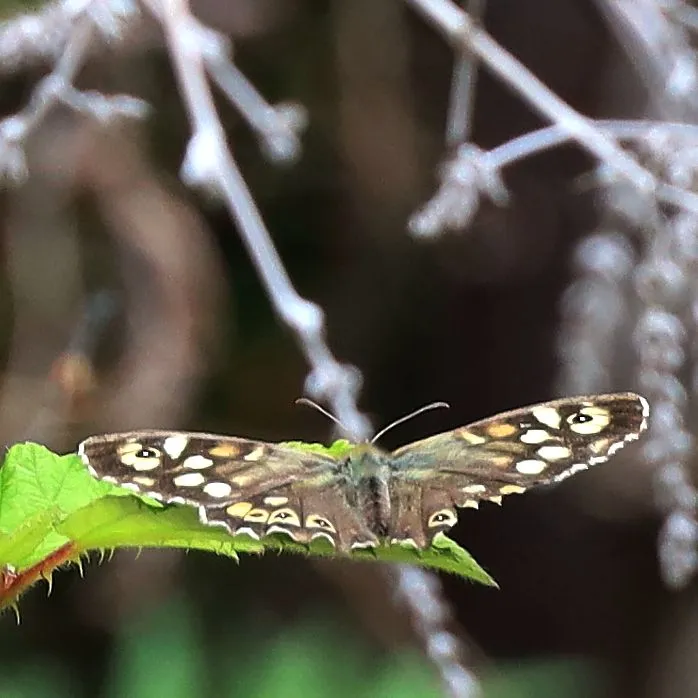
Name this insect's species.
Pararge aegeria
